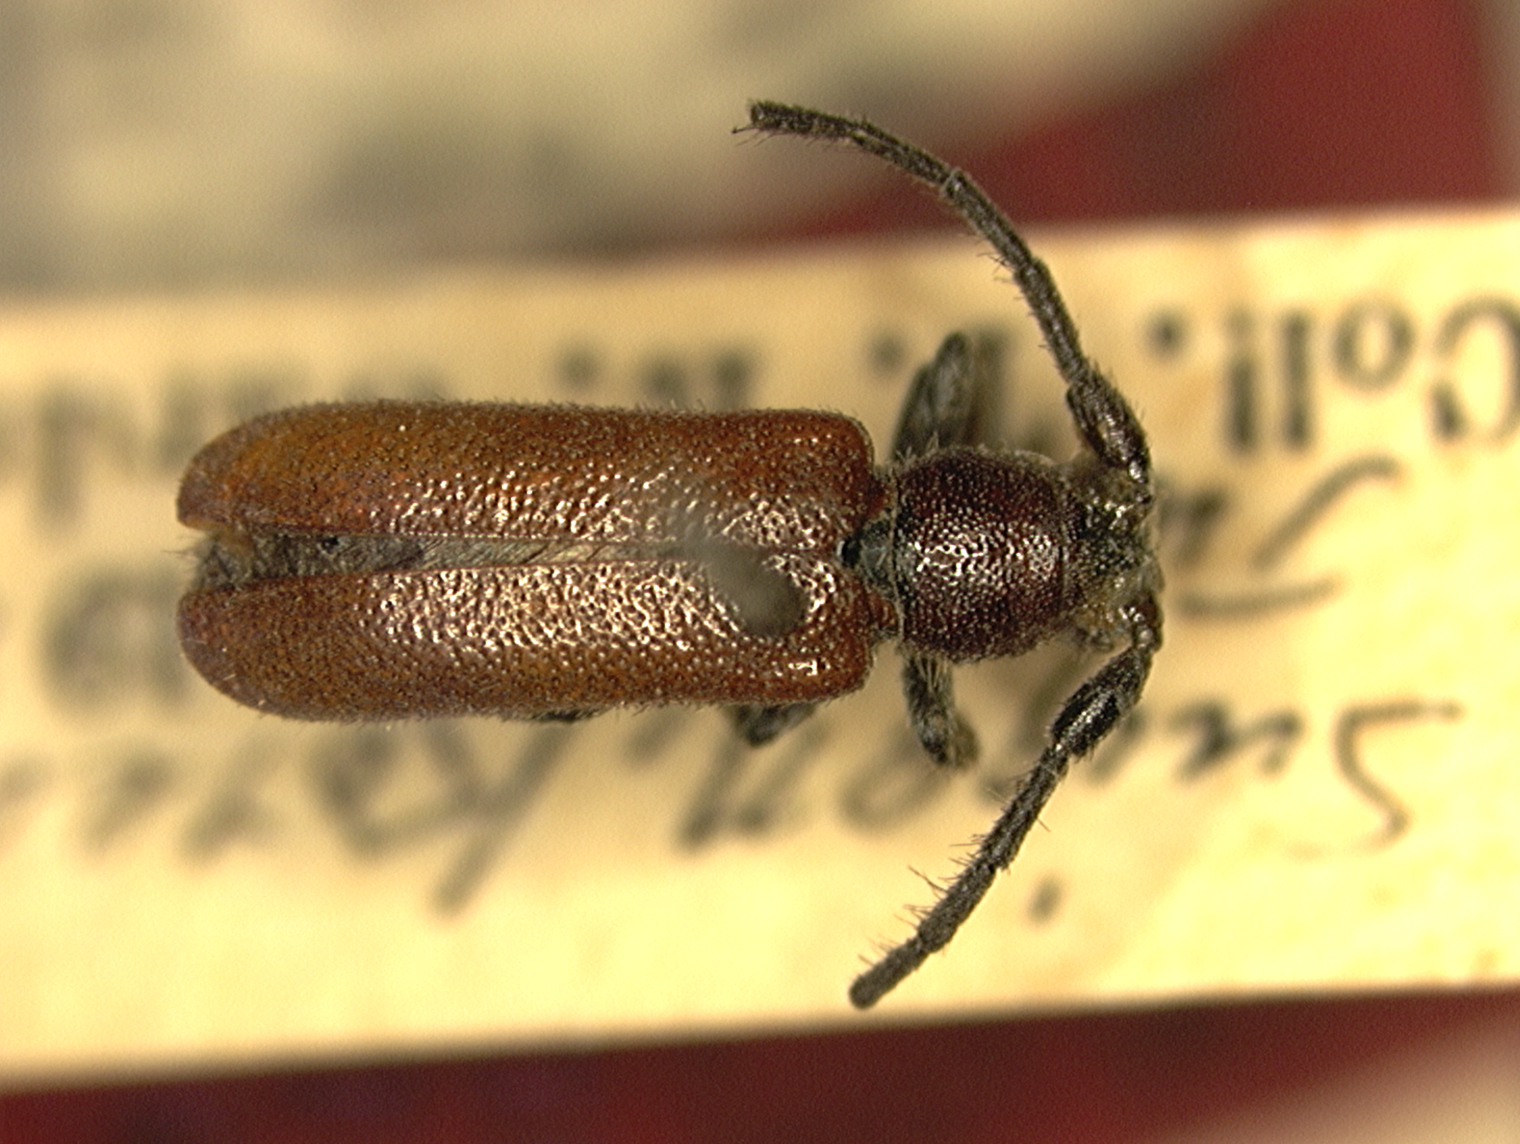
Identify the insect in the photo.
Sophronica koreana
